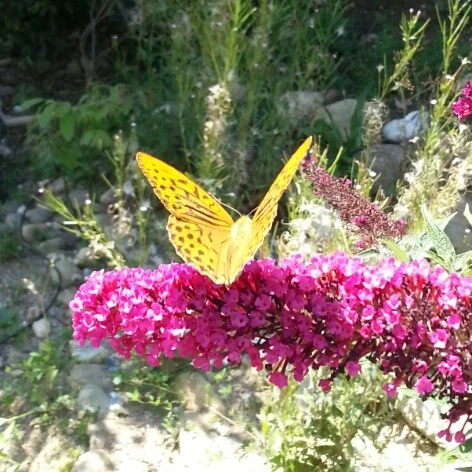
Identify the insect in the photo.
Argynnis paphia
